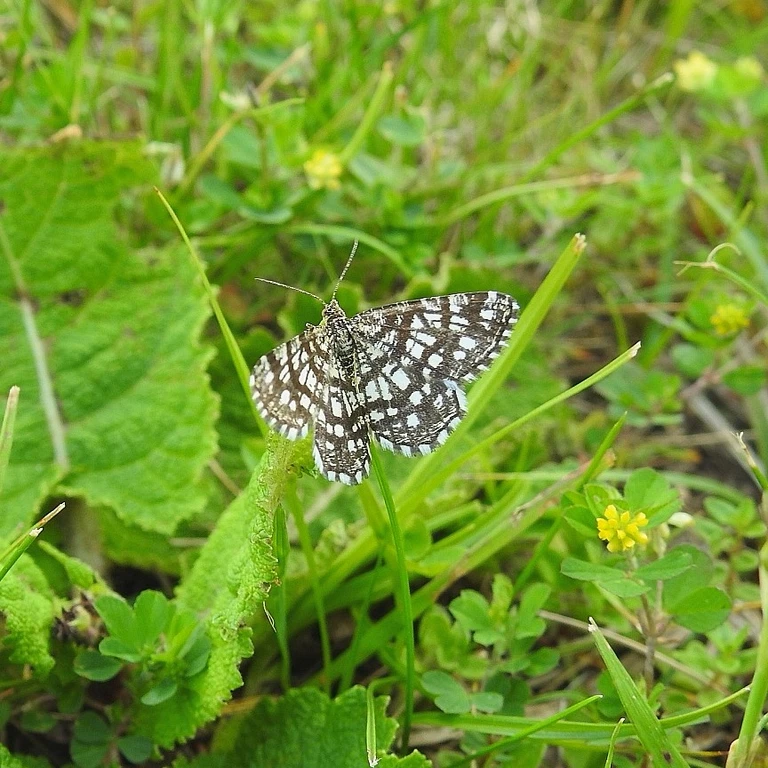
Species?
Chiasmia clathrata
